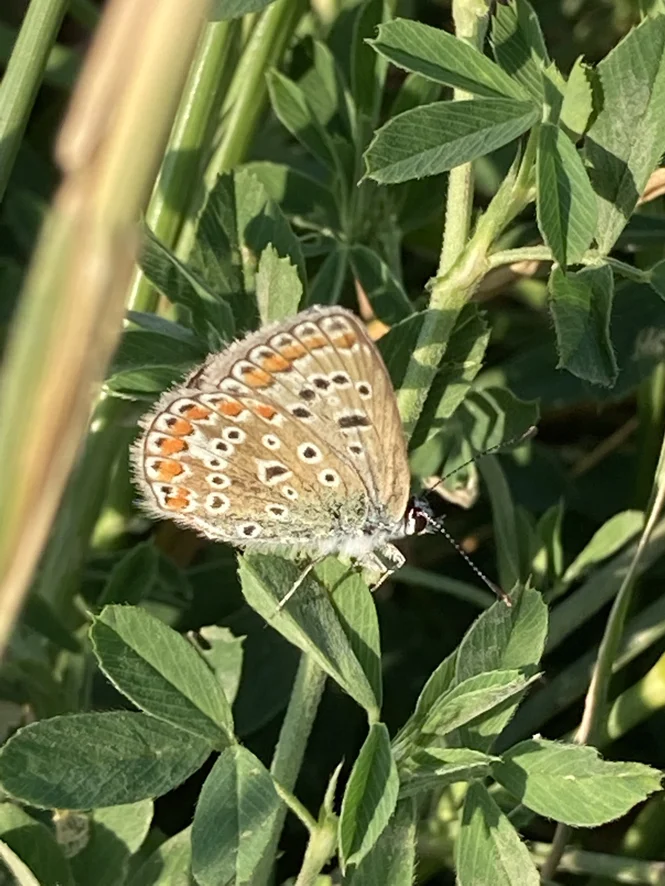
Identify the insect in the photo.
Polyommatus icarus
